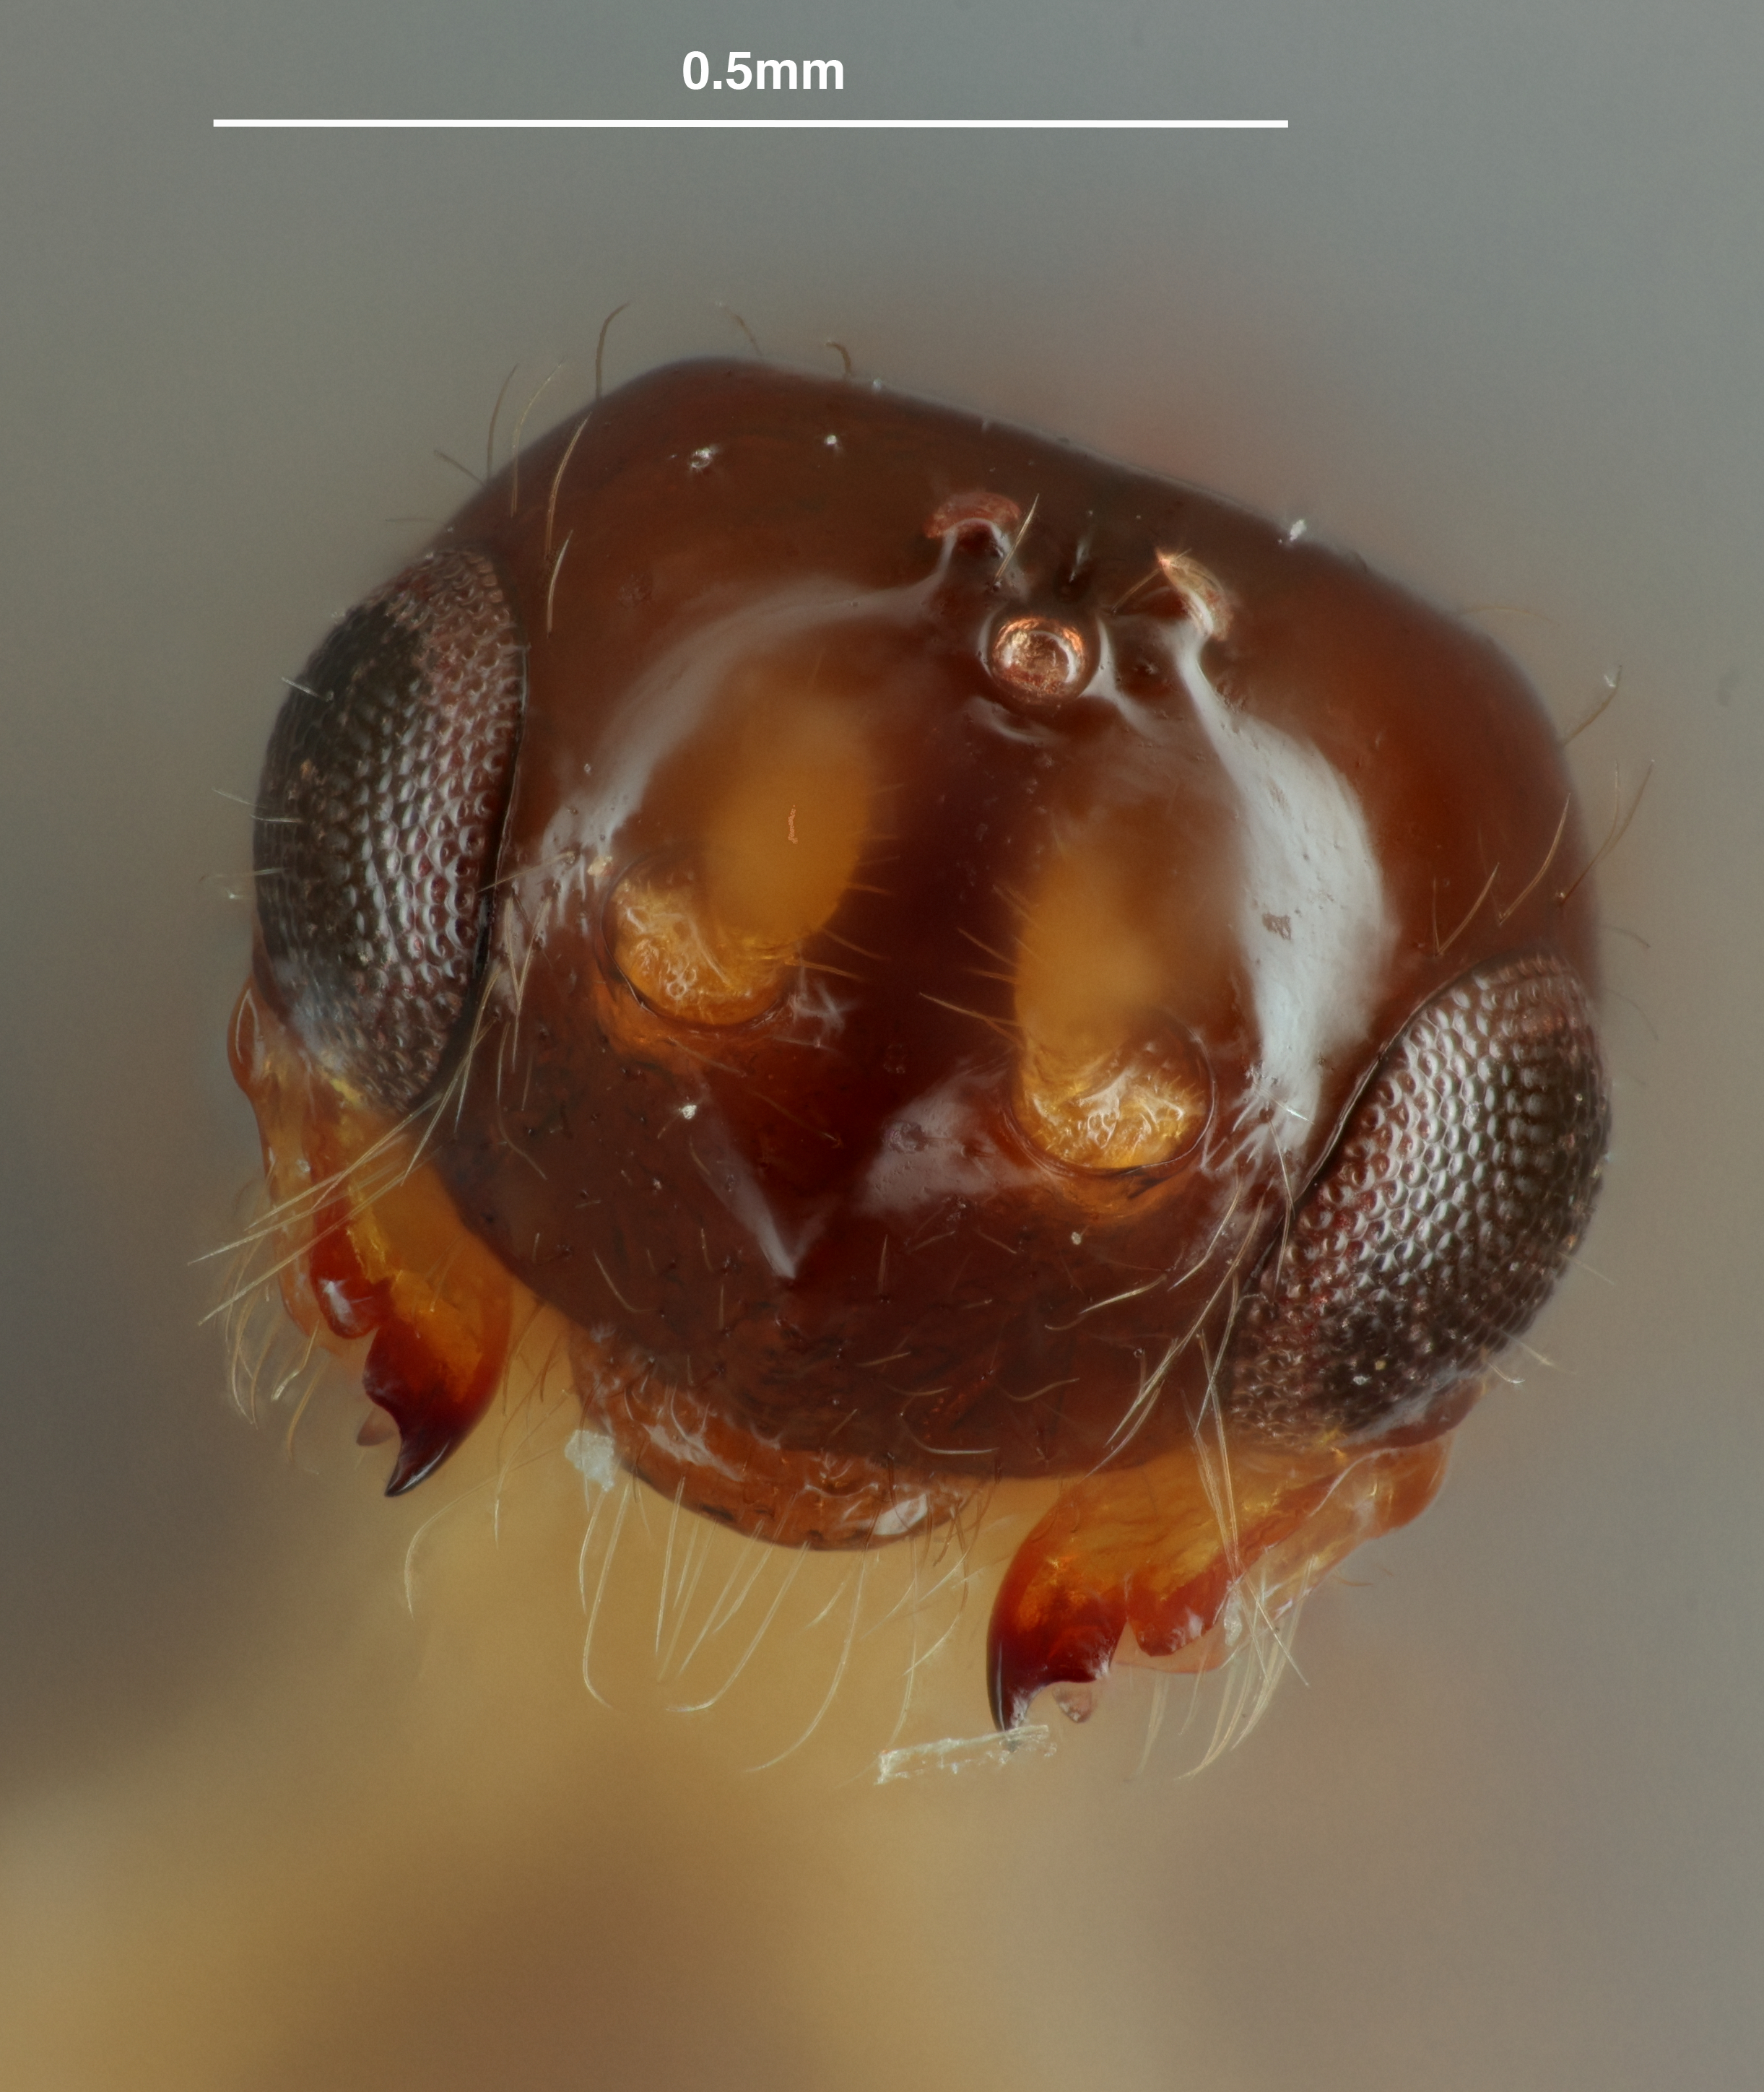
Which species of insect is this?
Phaenocarpa varipedis
